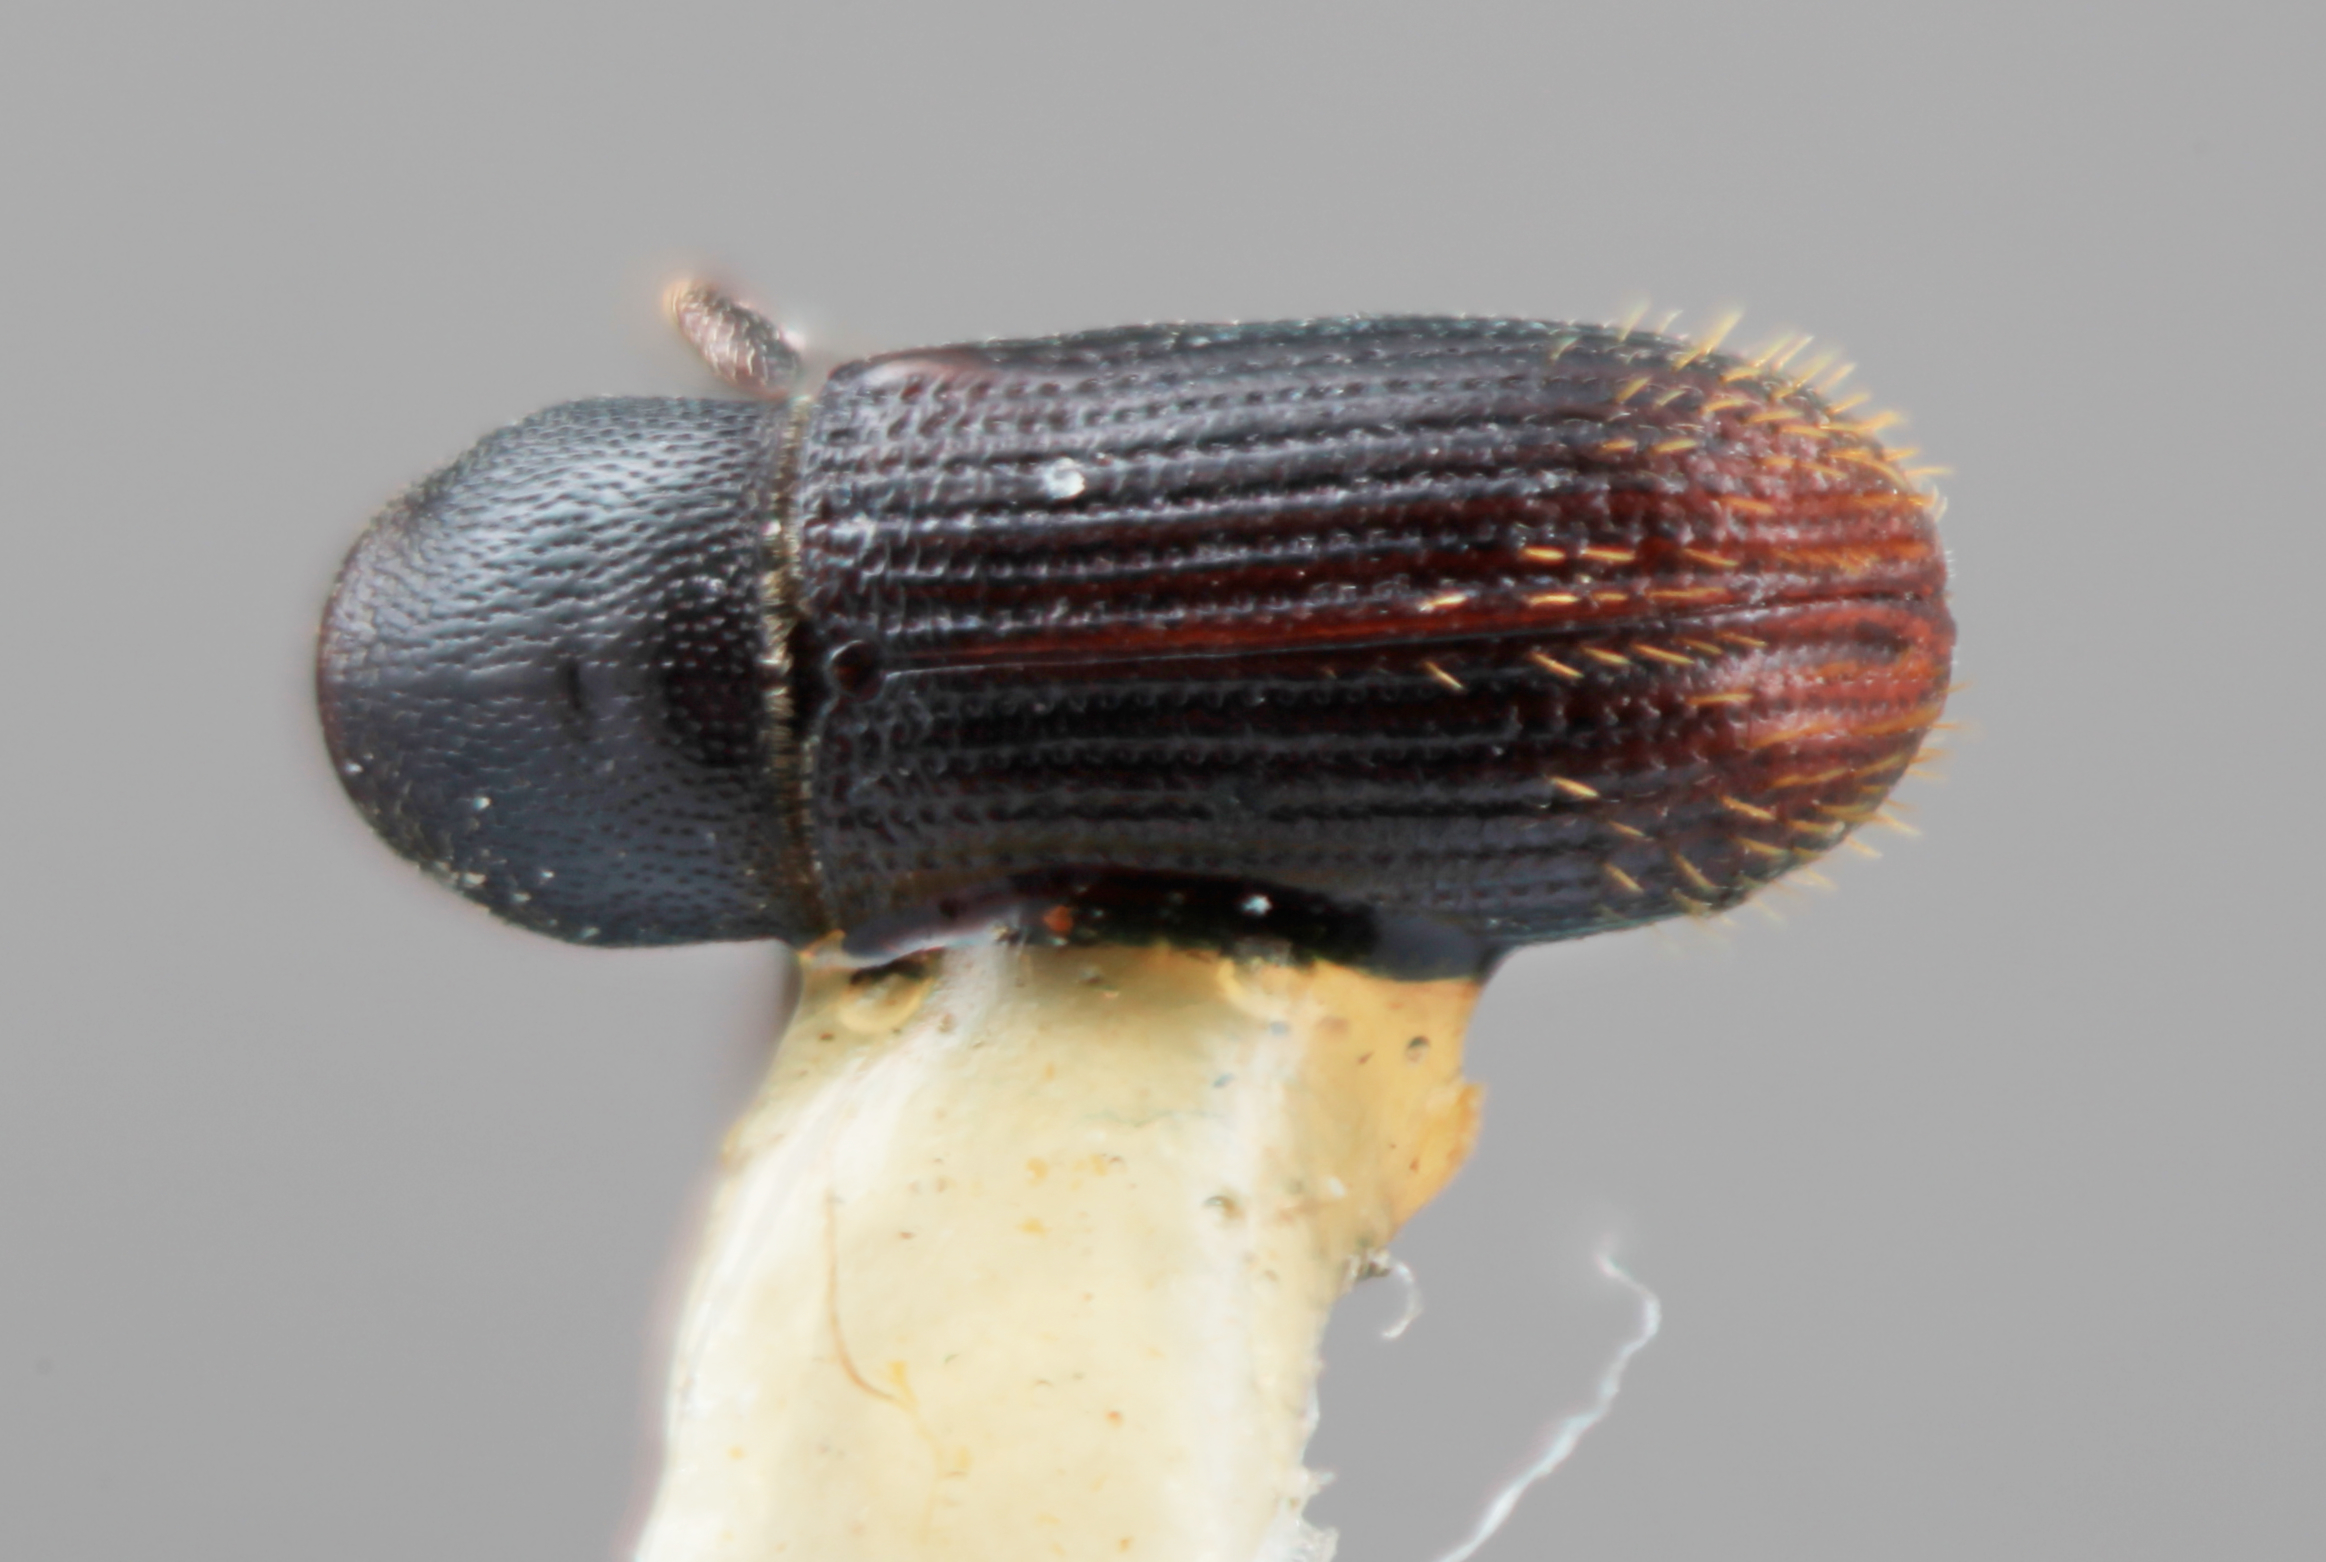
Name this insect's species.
Cnesinus niger
